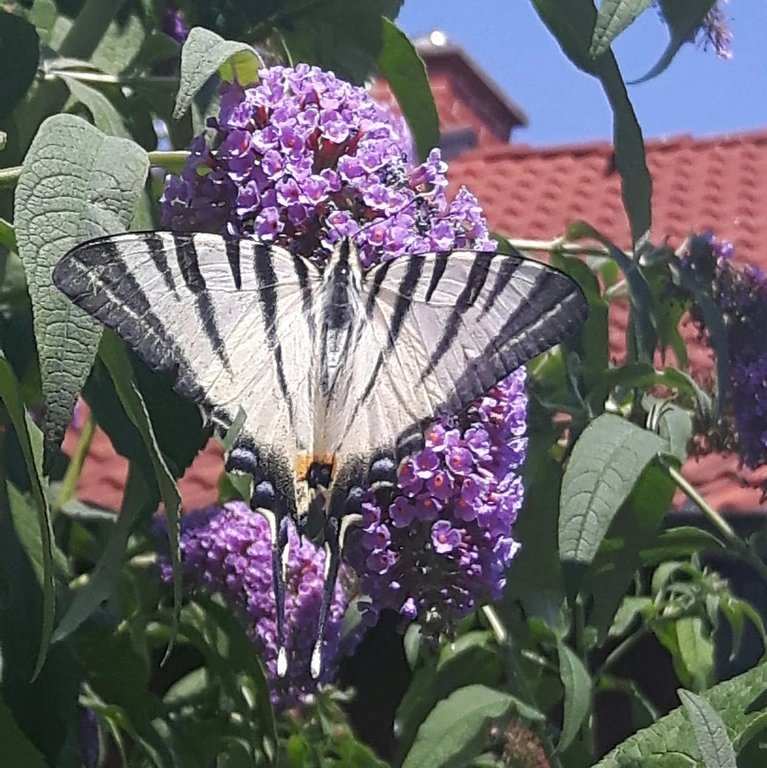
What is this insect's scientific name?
Iphiclides podalirius
